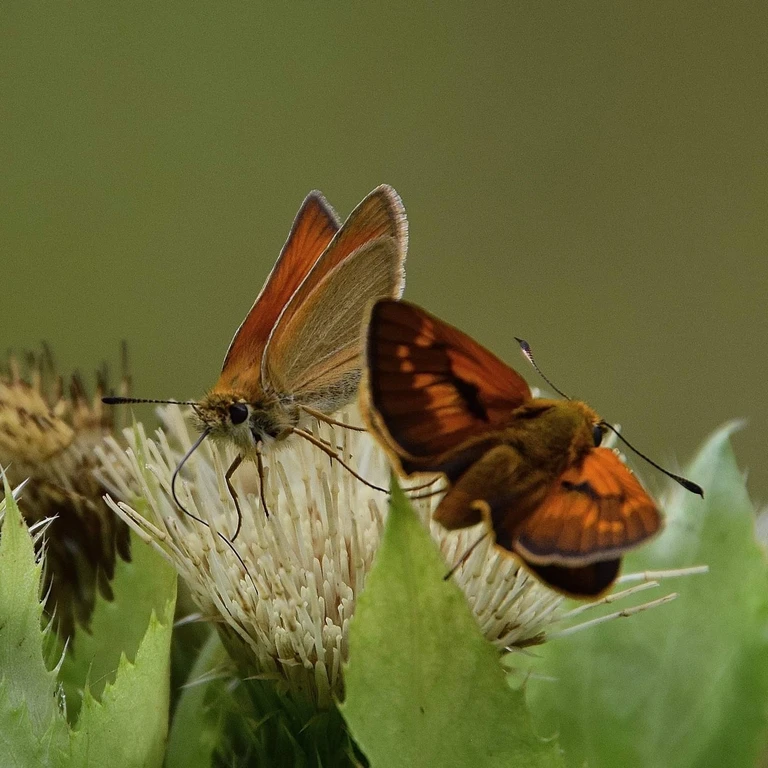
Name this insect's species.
Ochlodes sylvanus (also Ochlodes venata)
